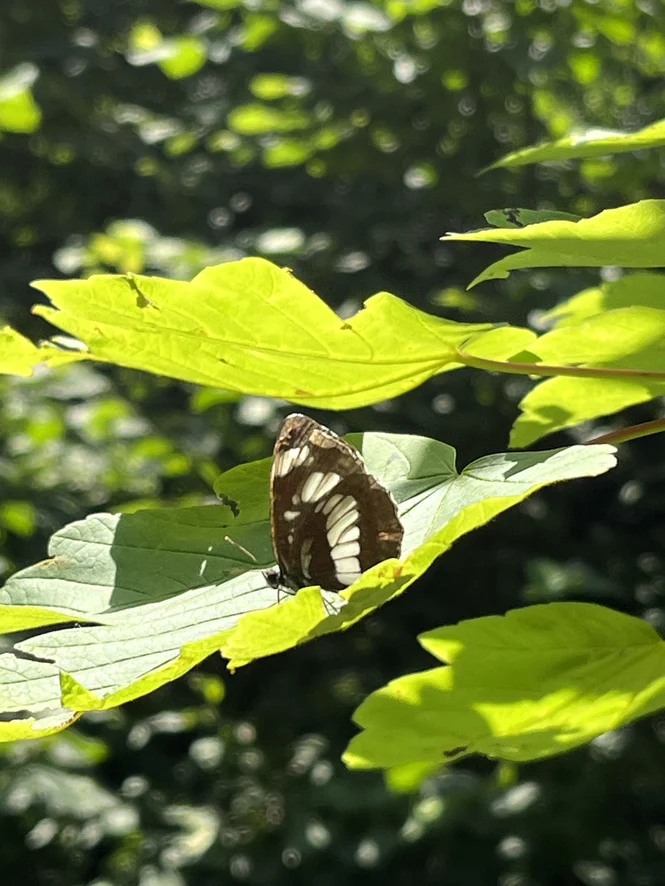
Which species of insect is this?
Neptis rivularis
